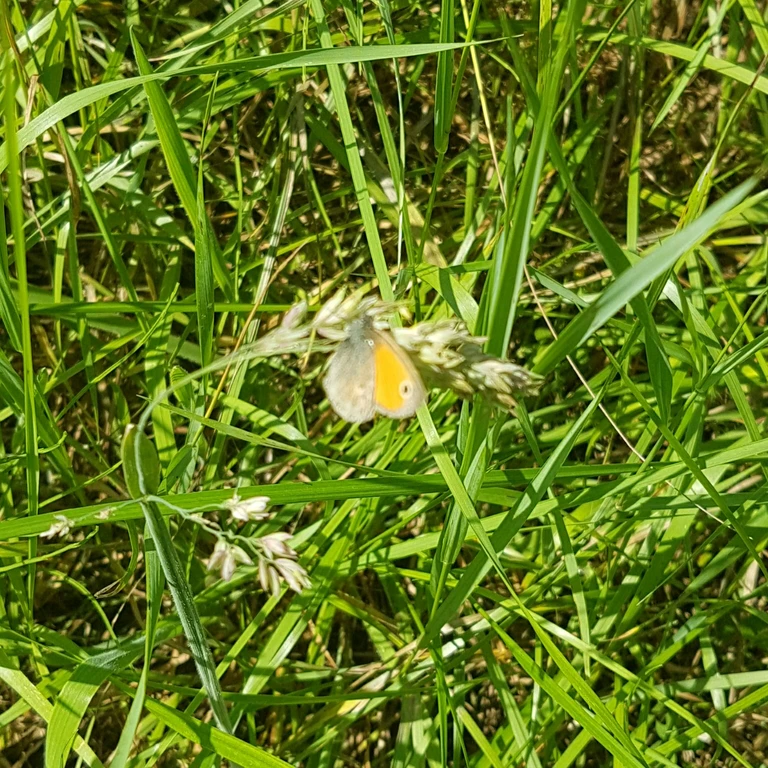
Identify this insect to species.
Coenonympha pamphilus
